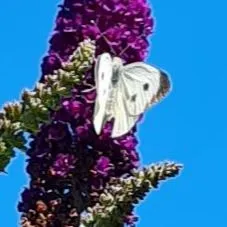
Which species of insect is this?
Pieris brassicae
